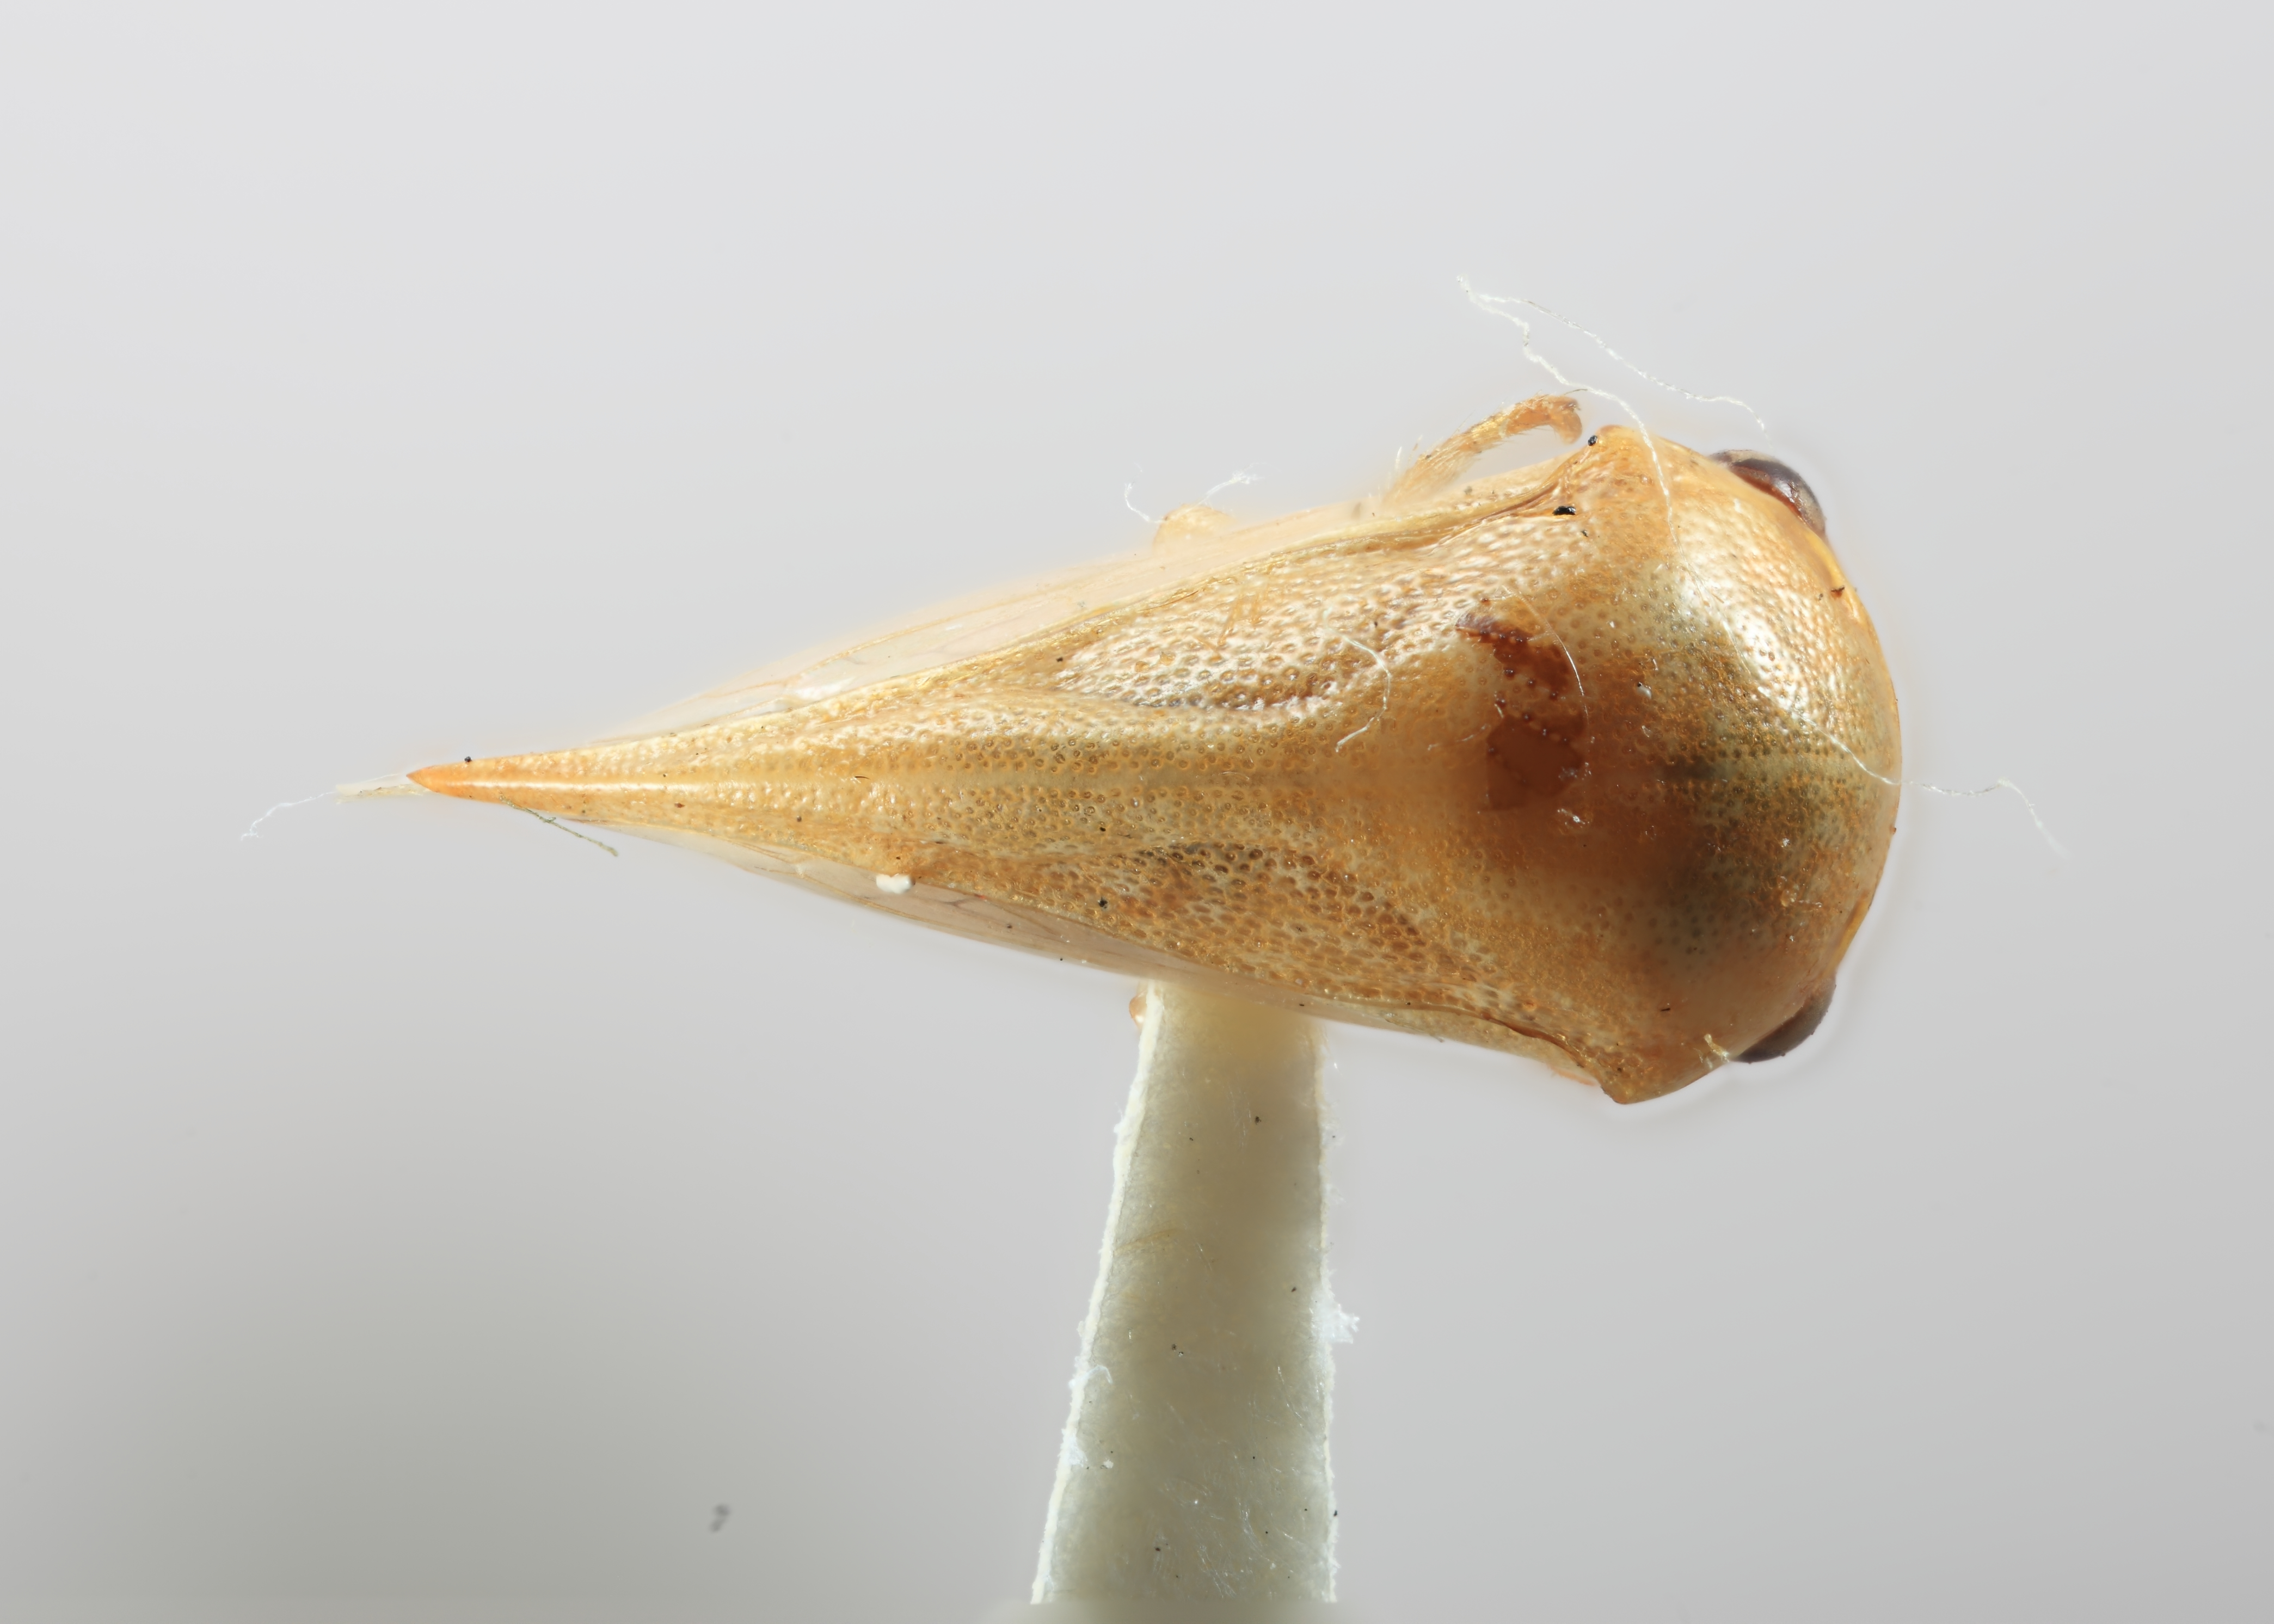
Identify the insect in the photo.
Stictolobus viridis
